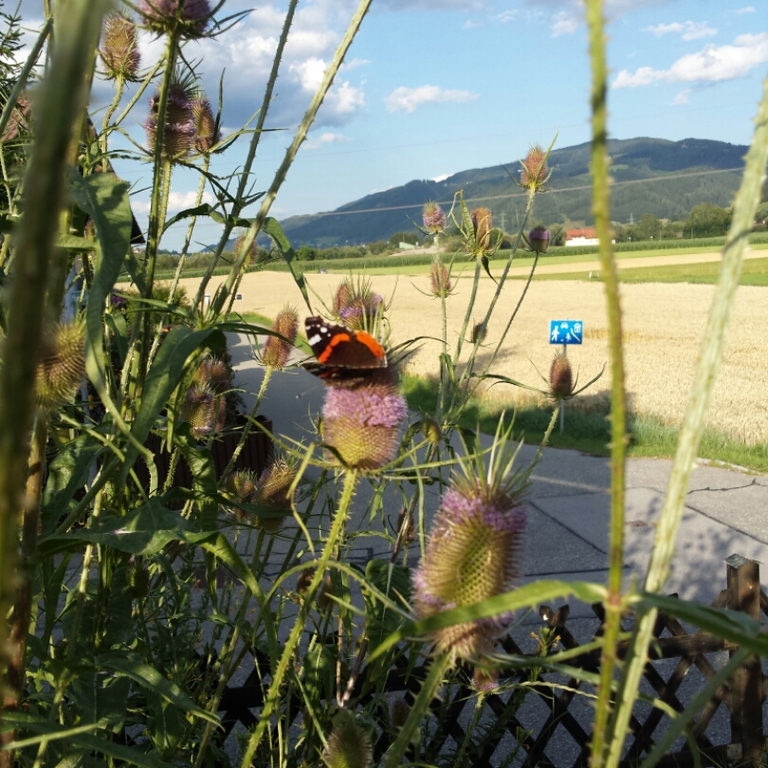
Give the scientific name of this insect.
Vanessa atalanta
